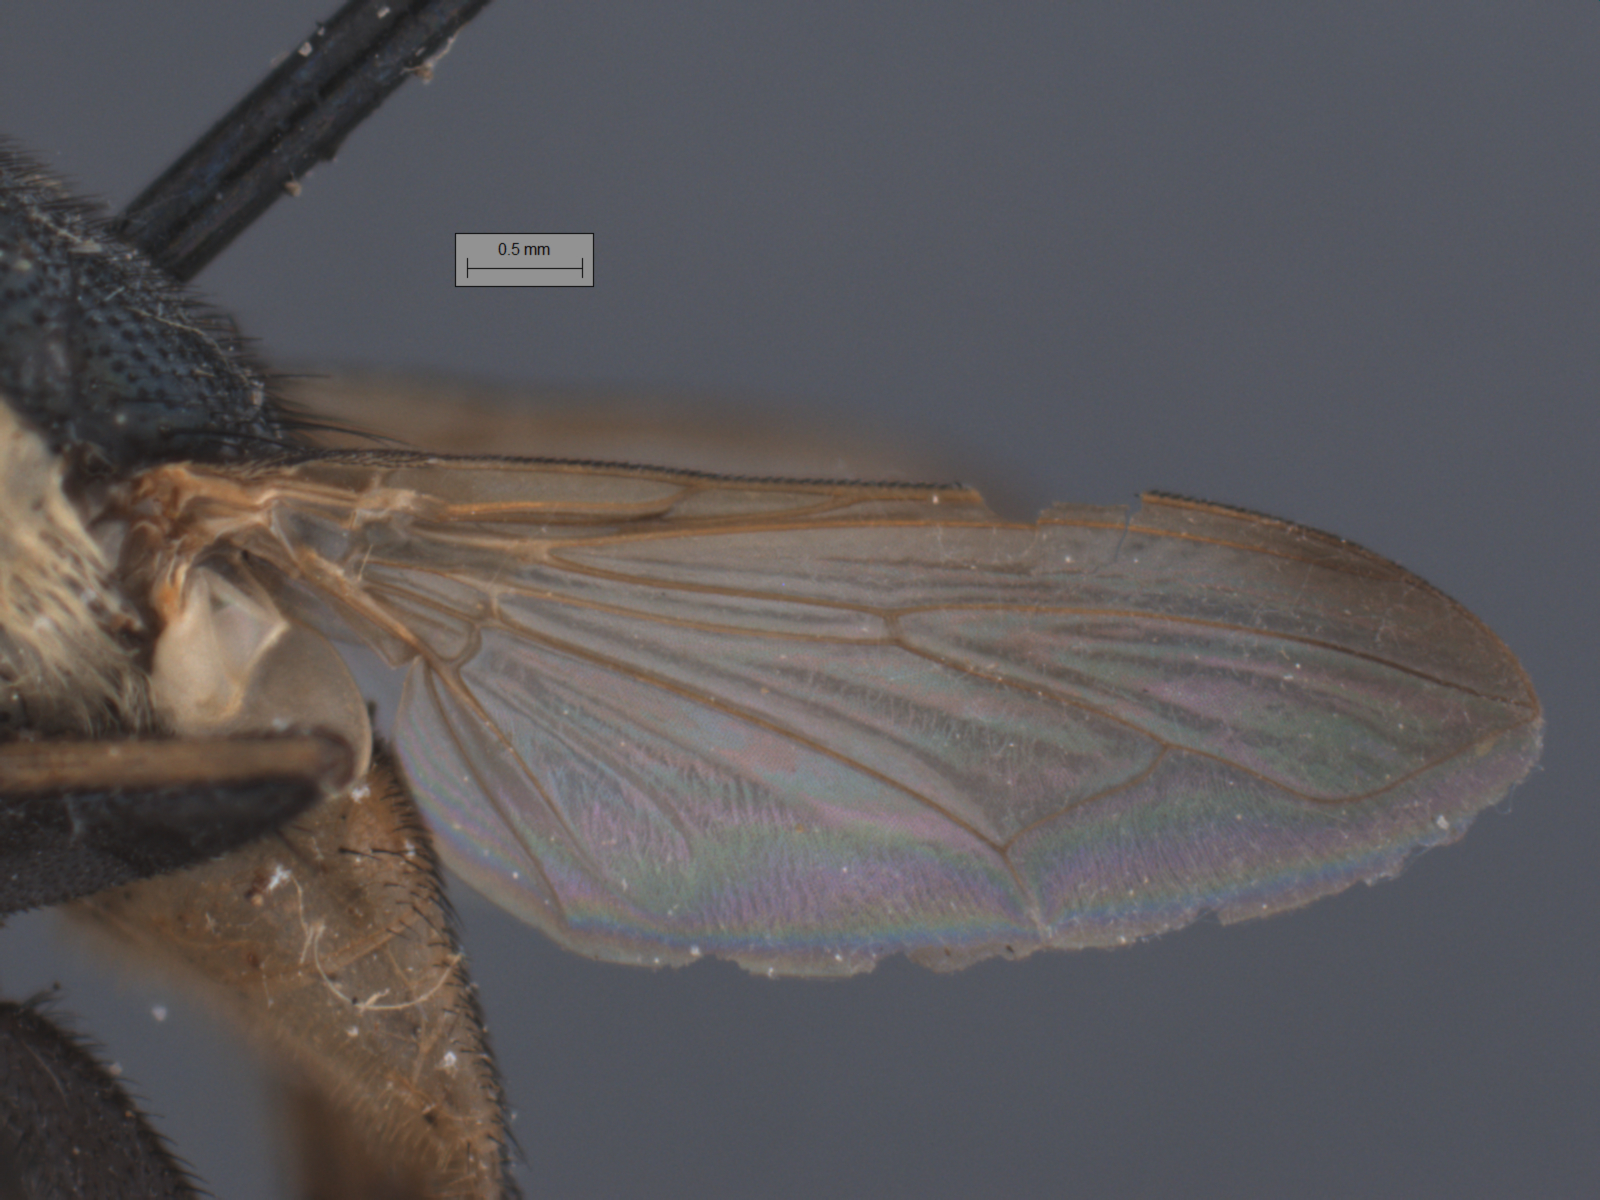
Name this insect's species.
Idiella mandarina
